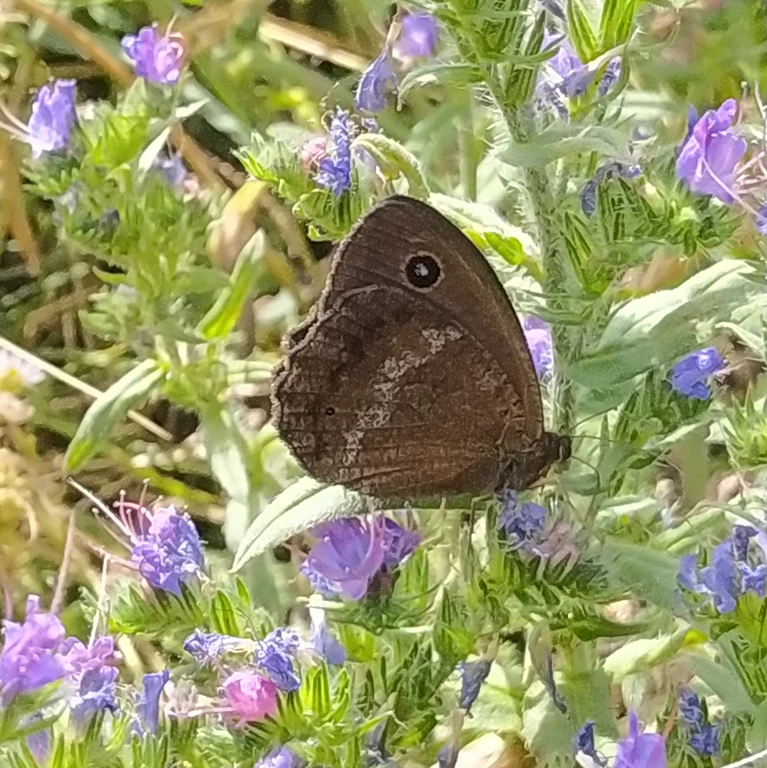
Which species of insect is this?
Minois dryas
